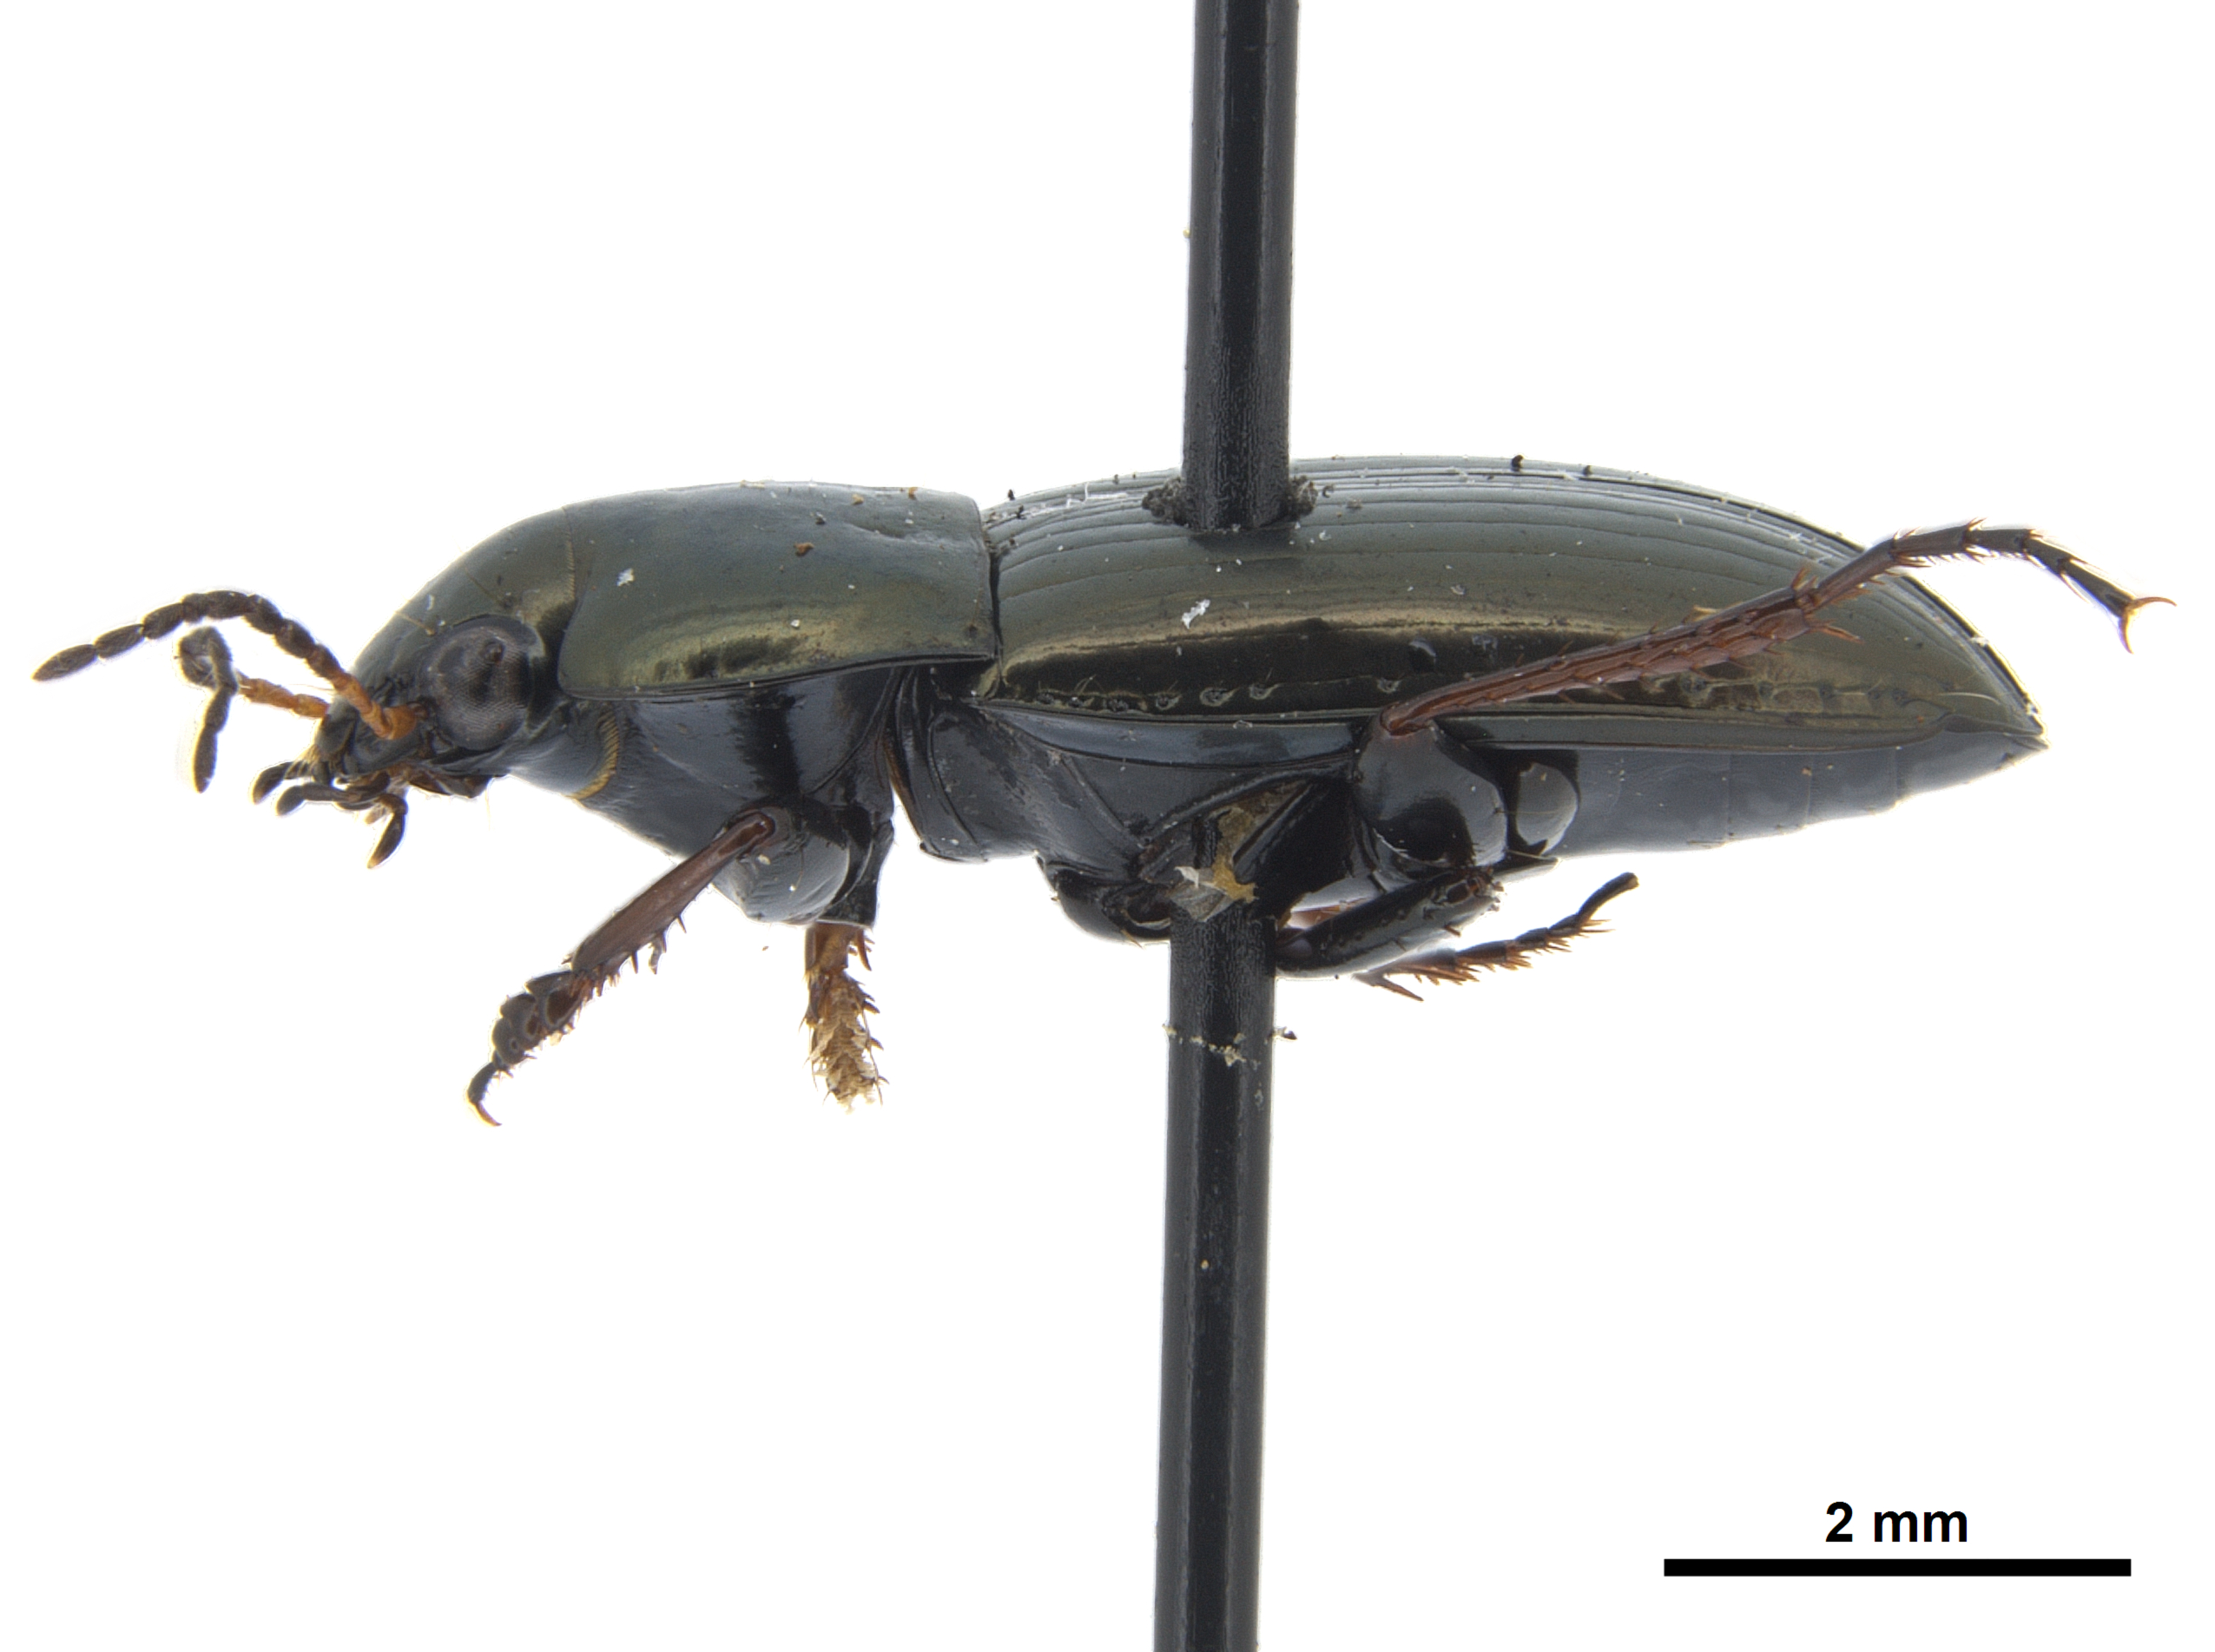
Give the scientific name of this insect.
Amara aenea
